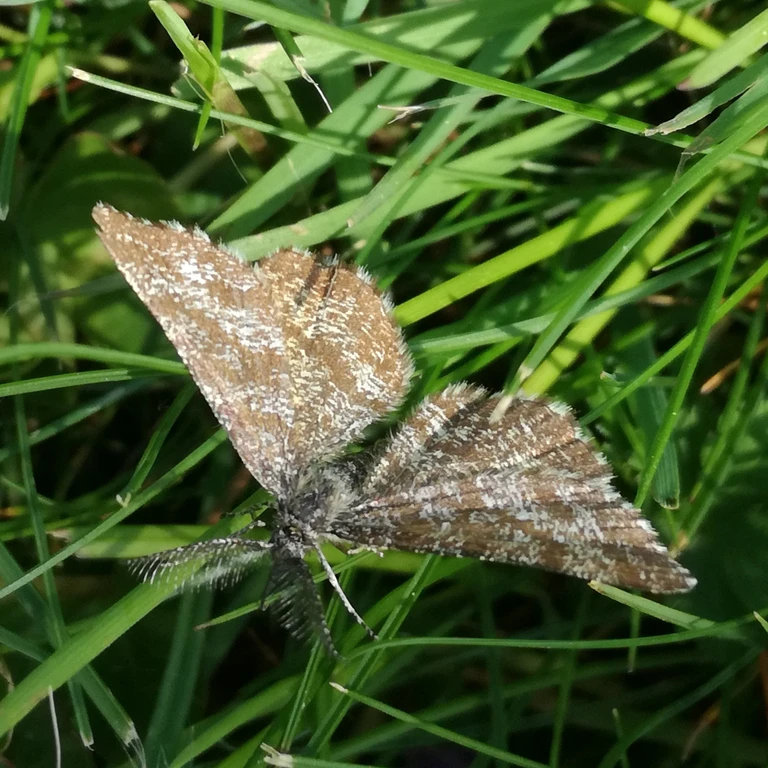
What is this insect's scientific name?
Ematurga atomaria
